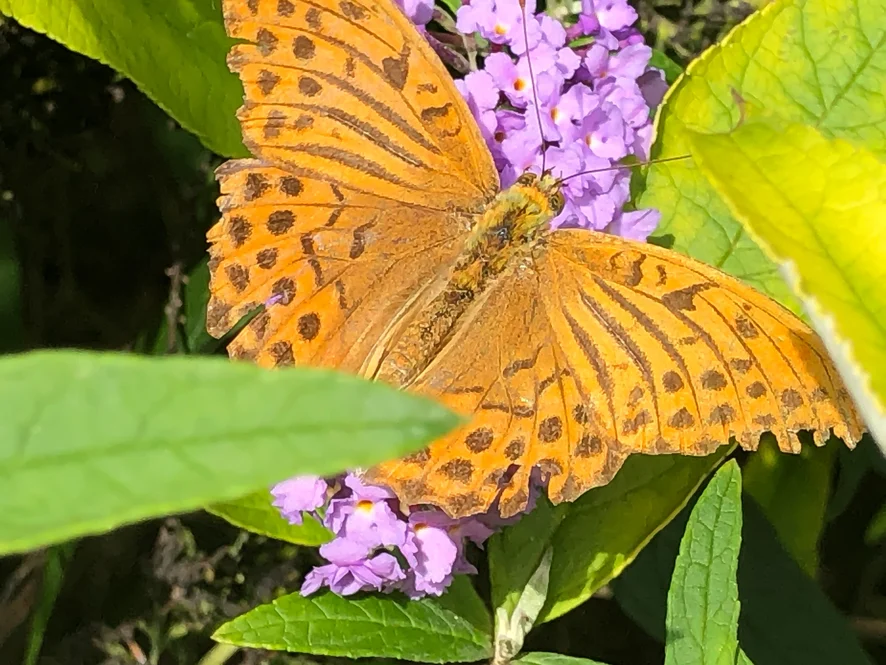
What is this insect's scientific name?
Argynnis paphia
